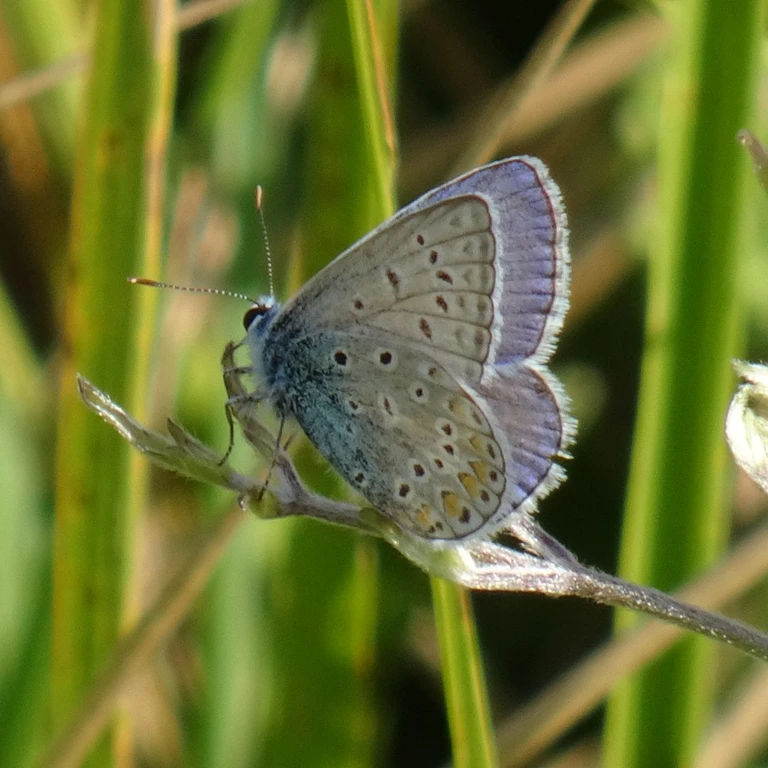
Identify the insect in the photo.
Polyommatus icarus
